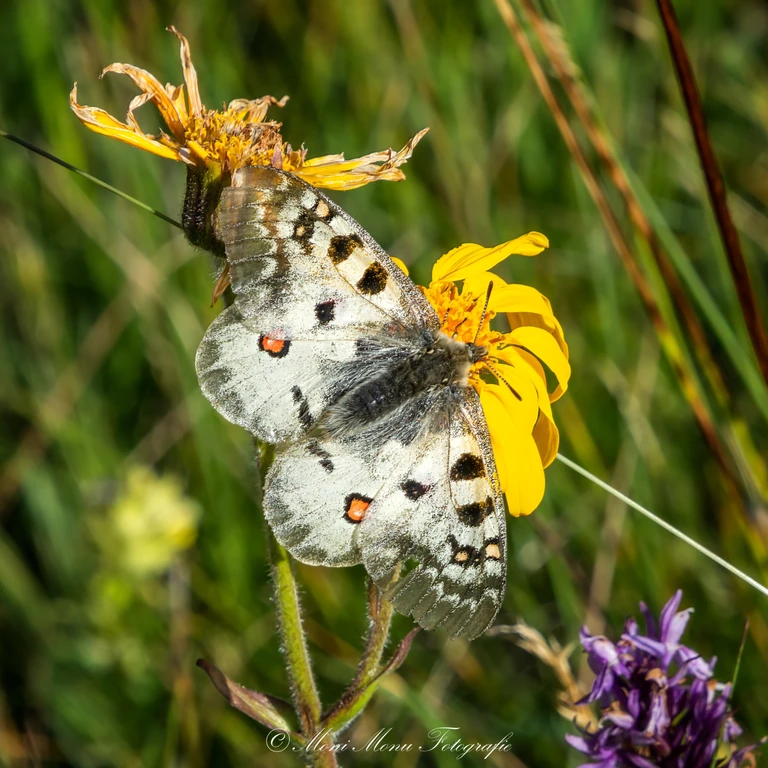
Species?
Parnassius phoebus
